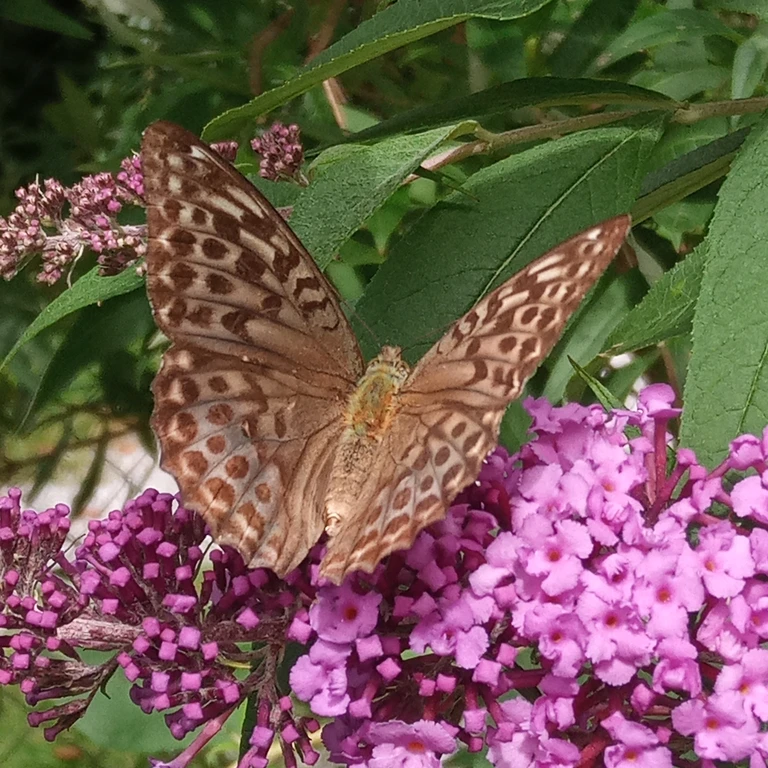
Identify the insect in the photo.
Argynnis paphia
